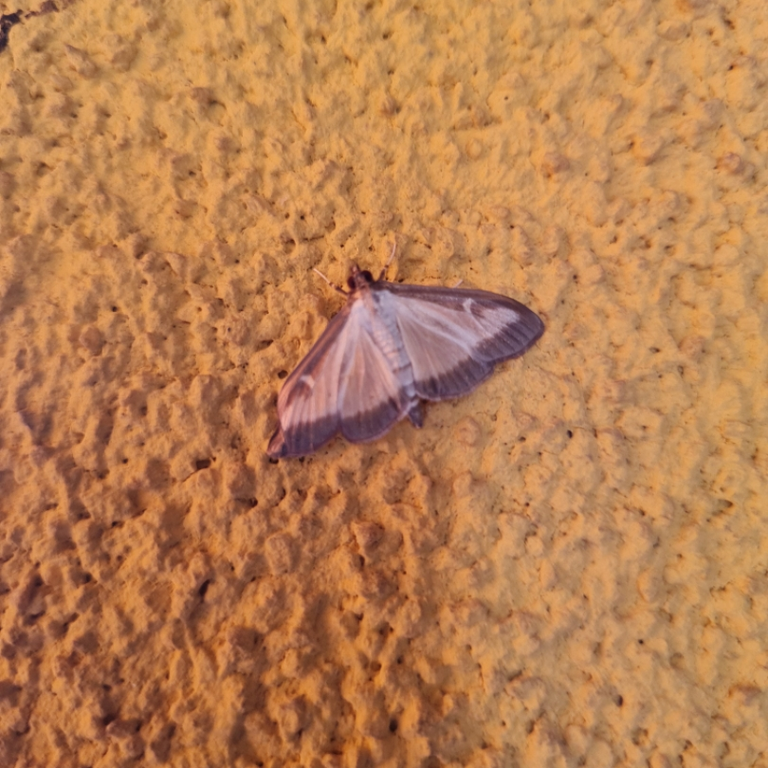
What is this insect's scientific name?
Cydalima perspectalis
